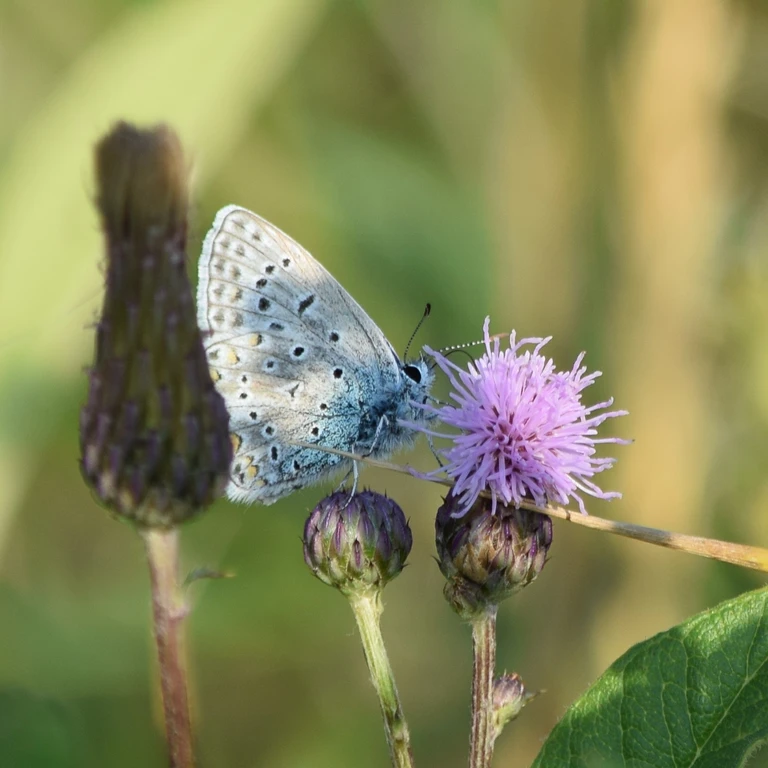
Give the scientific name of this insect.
Polyommatus icarus
